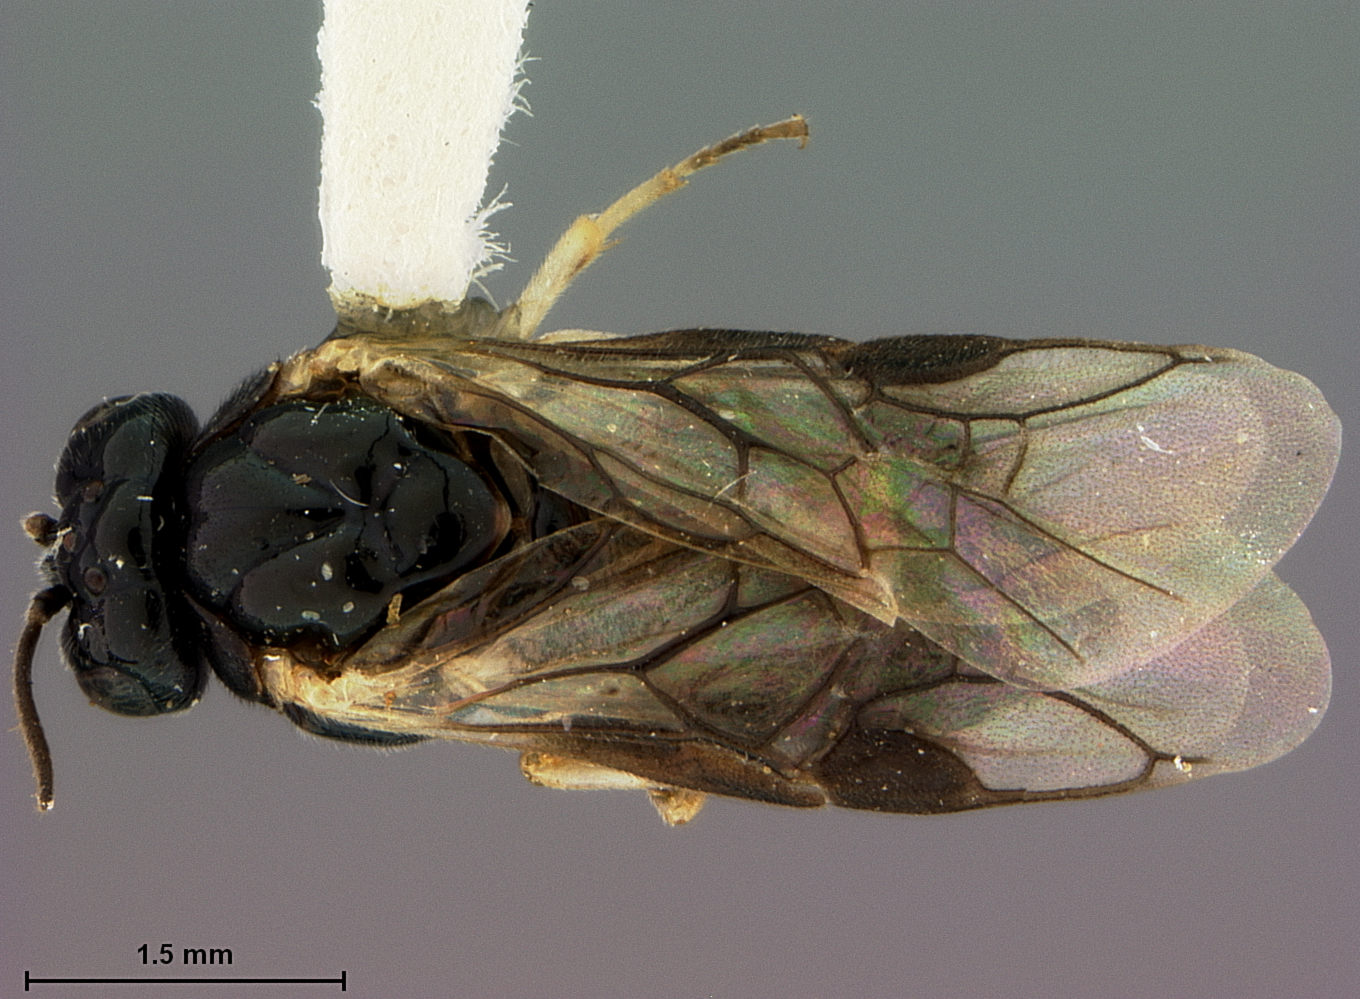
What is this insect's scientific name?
Ptenus parvus
